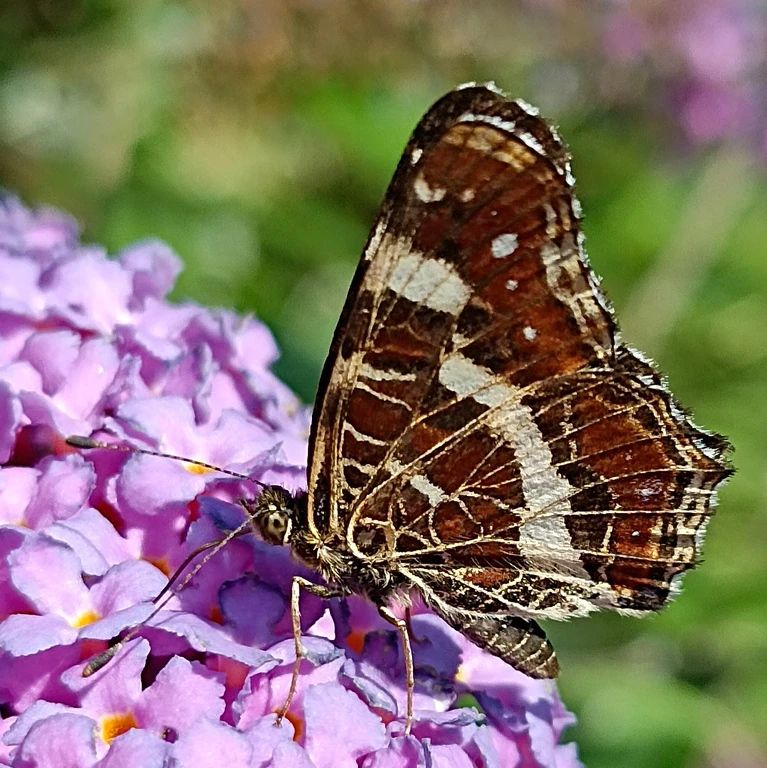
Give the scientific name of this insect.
Araschnia levana
